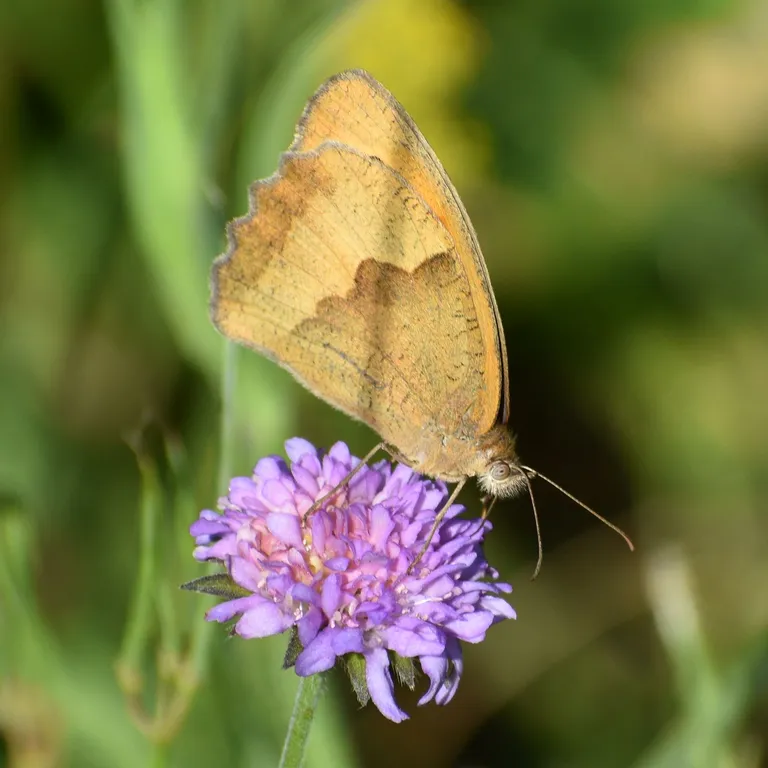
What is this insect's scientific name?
Maniola jurtina
